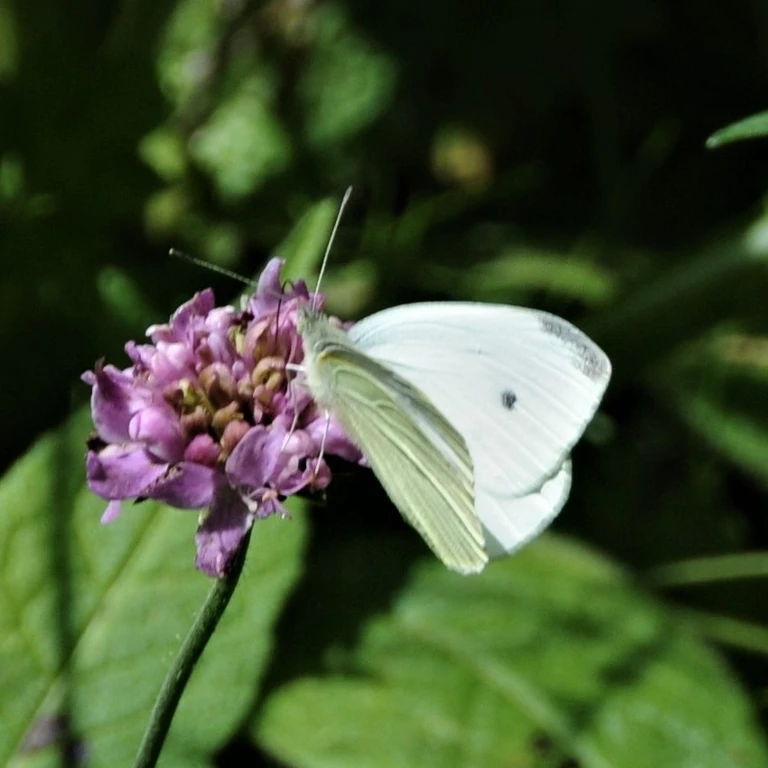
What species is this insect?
Pieris rapae
